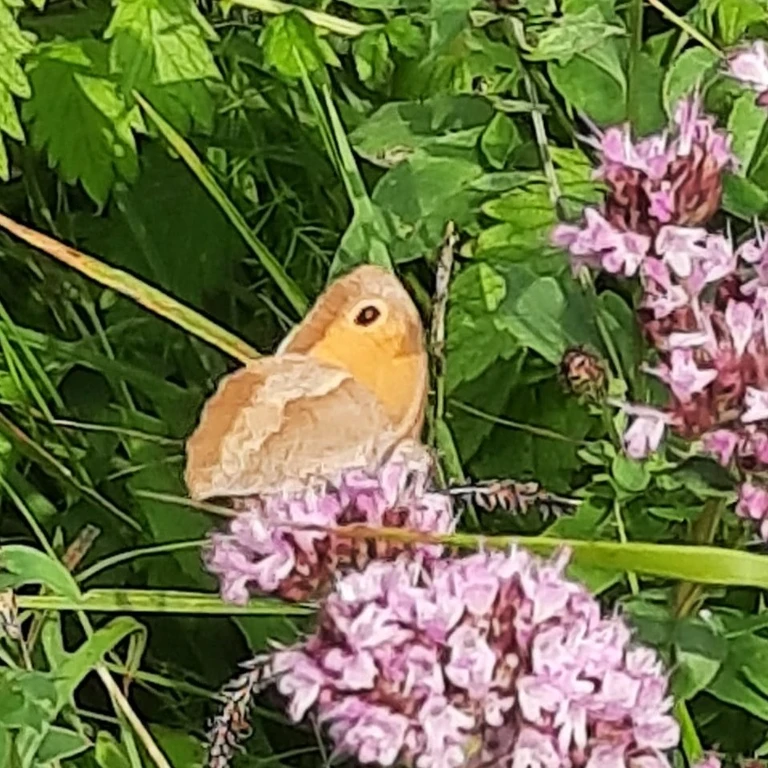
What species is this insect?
Maniola jurtina
